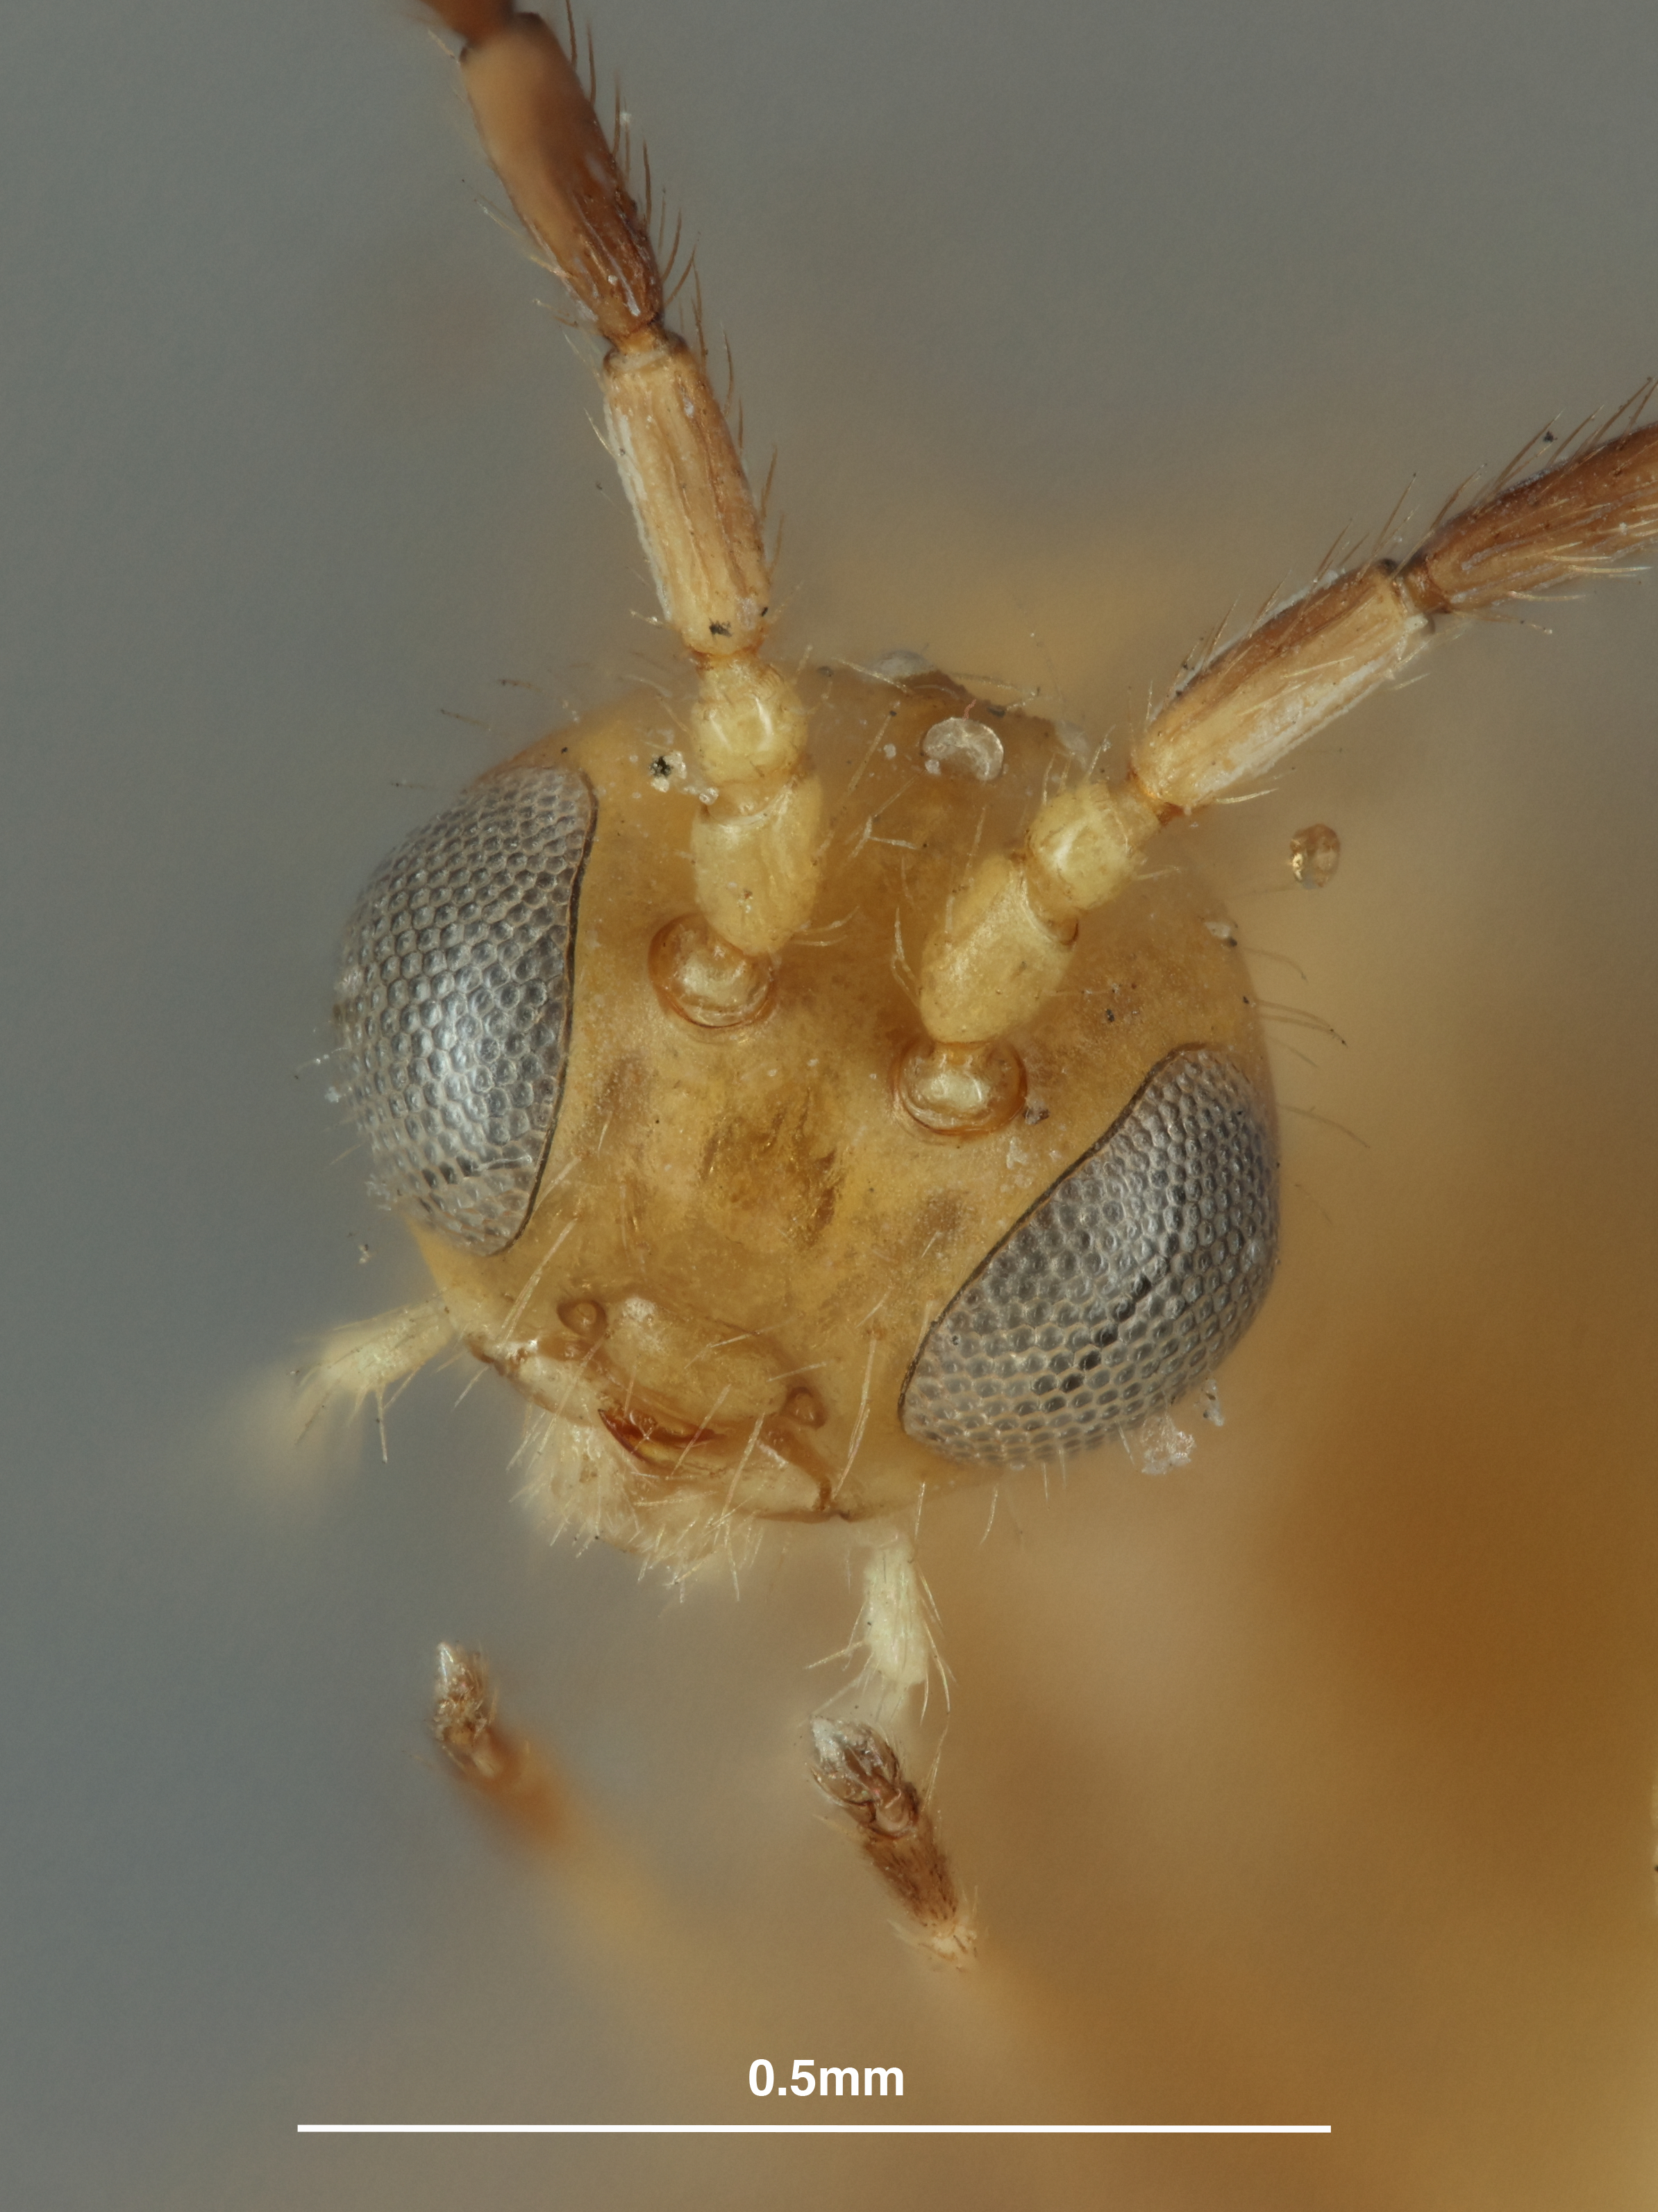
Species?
Trioxys struma
